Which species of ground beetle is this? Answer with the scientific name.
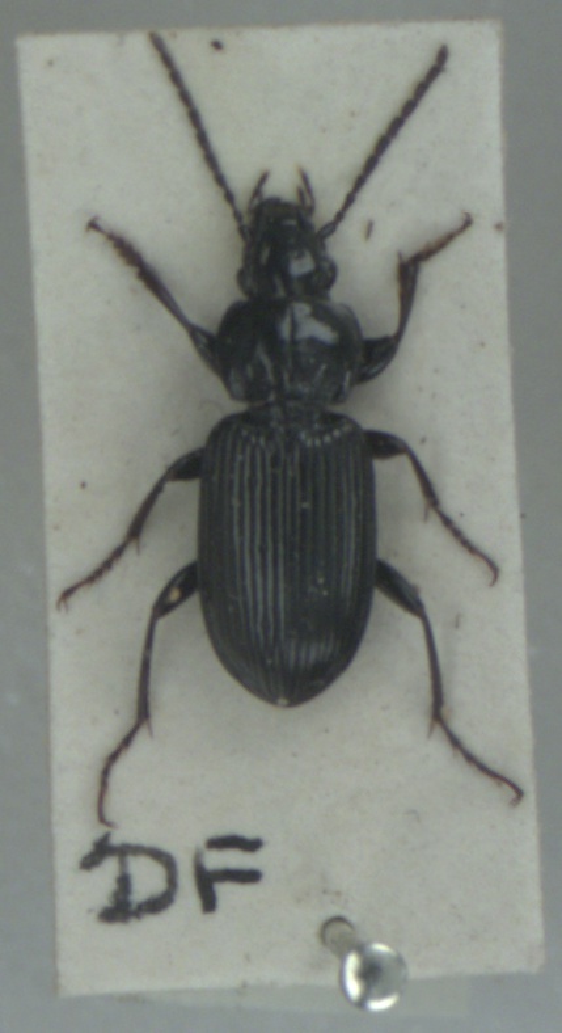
Pterostichus nigrita
